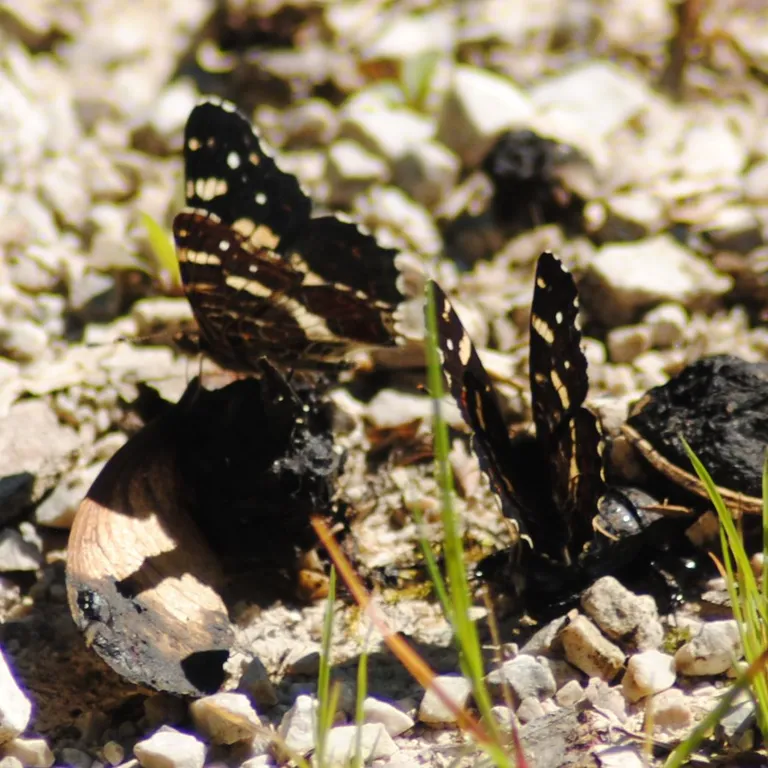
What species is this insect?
Araschnia levana
